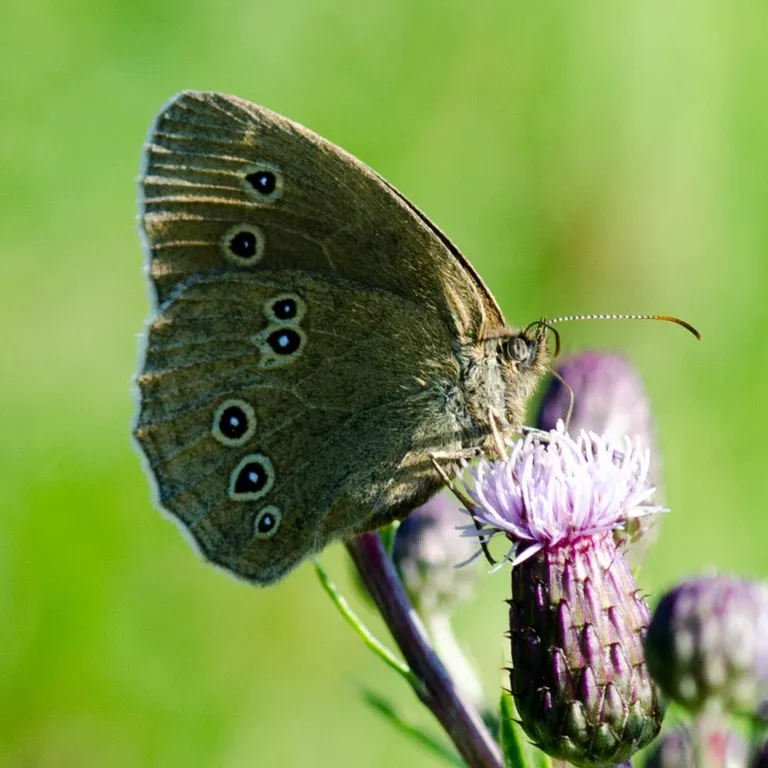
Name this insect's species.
Aphantopus hyperantus
